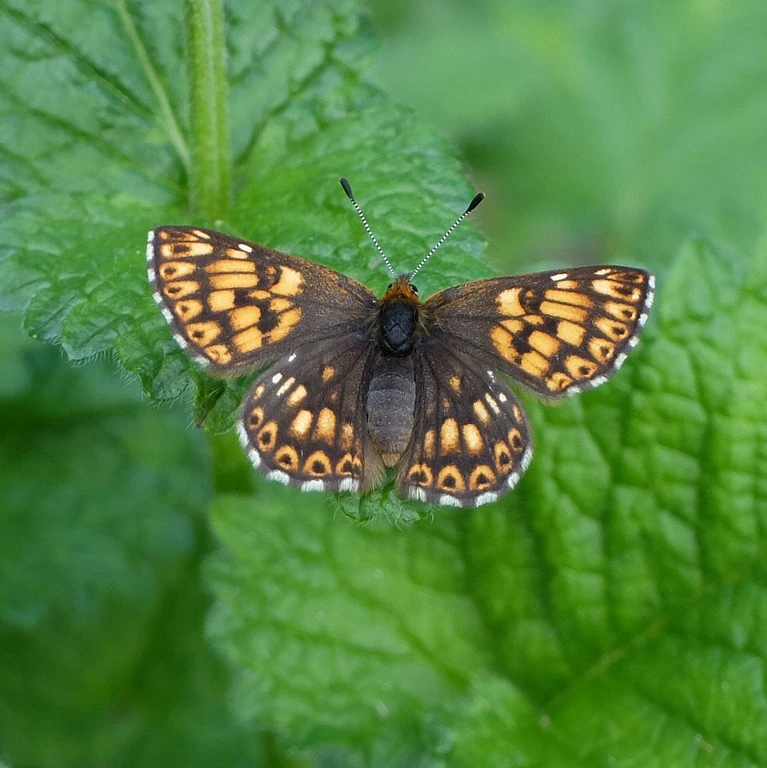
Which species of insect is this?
Hamearis lucina
